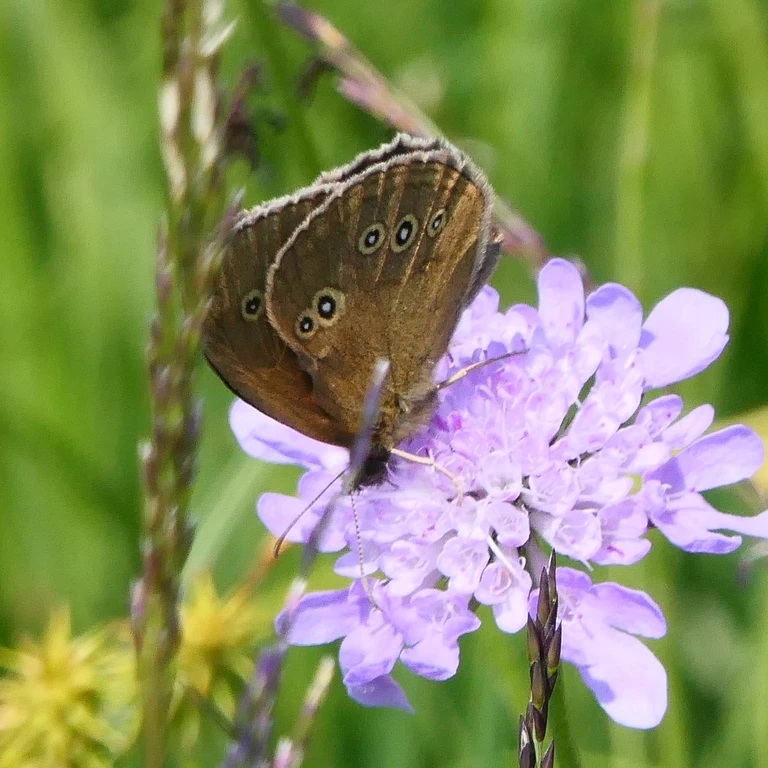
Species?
Aphantopus hyperantus
